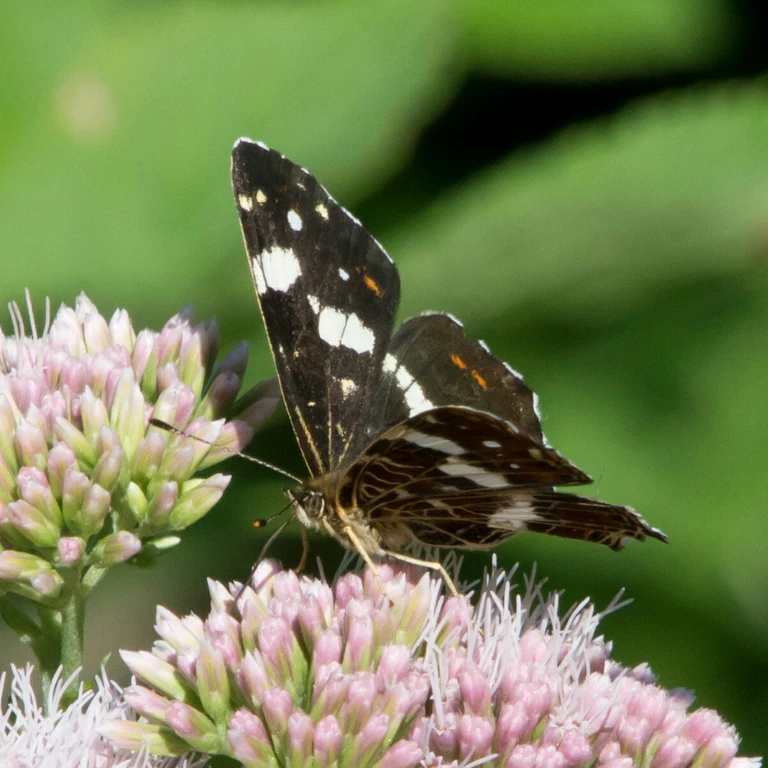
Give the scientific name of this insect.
Araschnia levana
